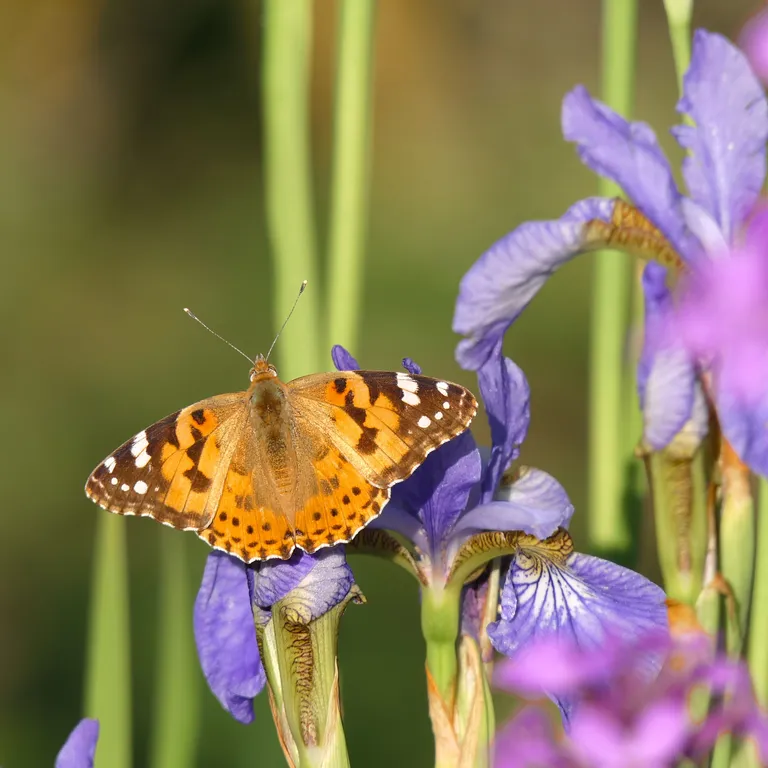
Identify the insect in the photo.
Vanessa cardui
